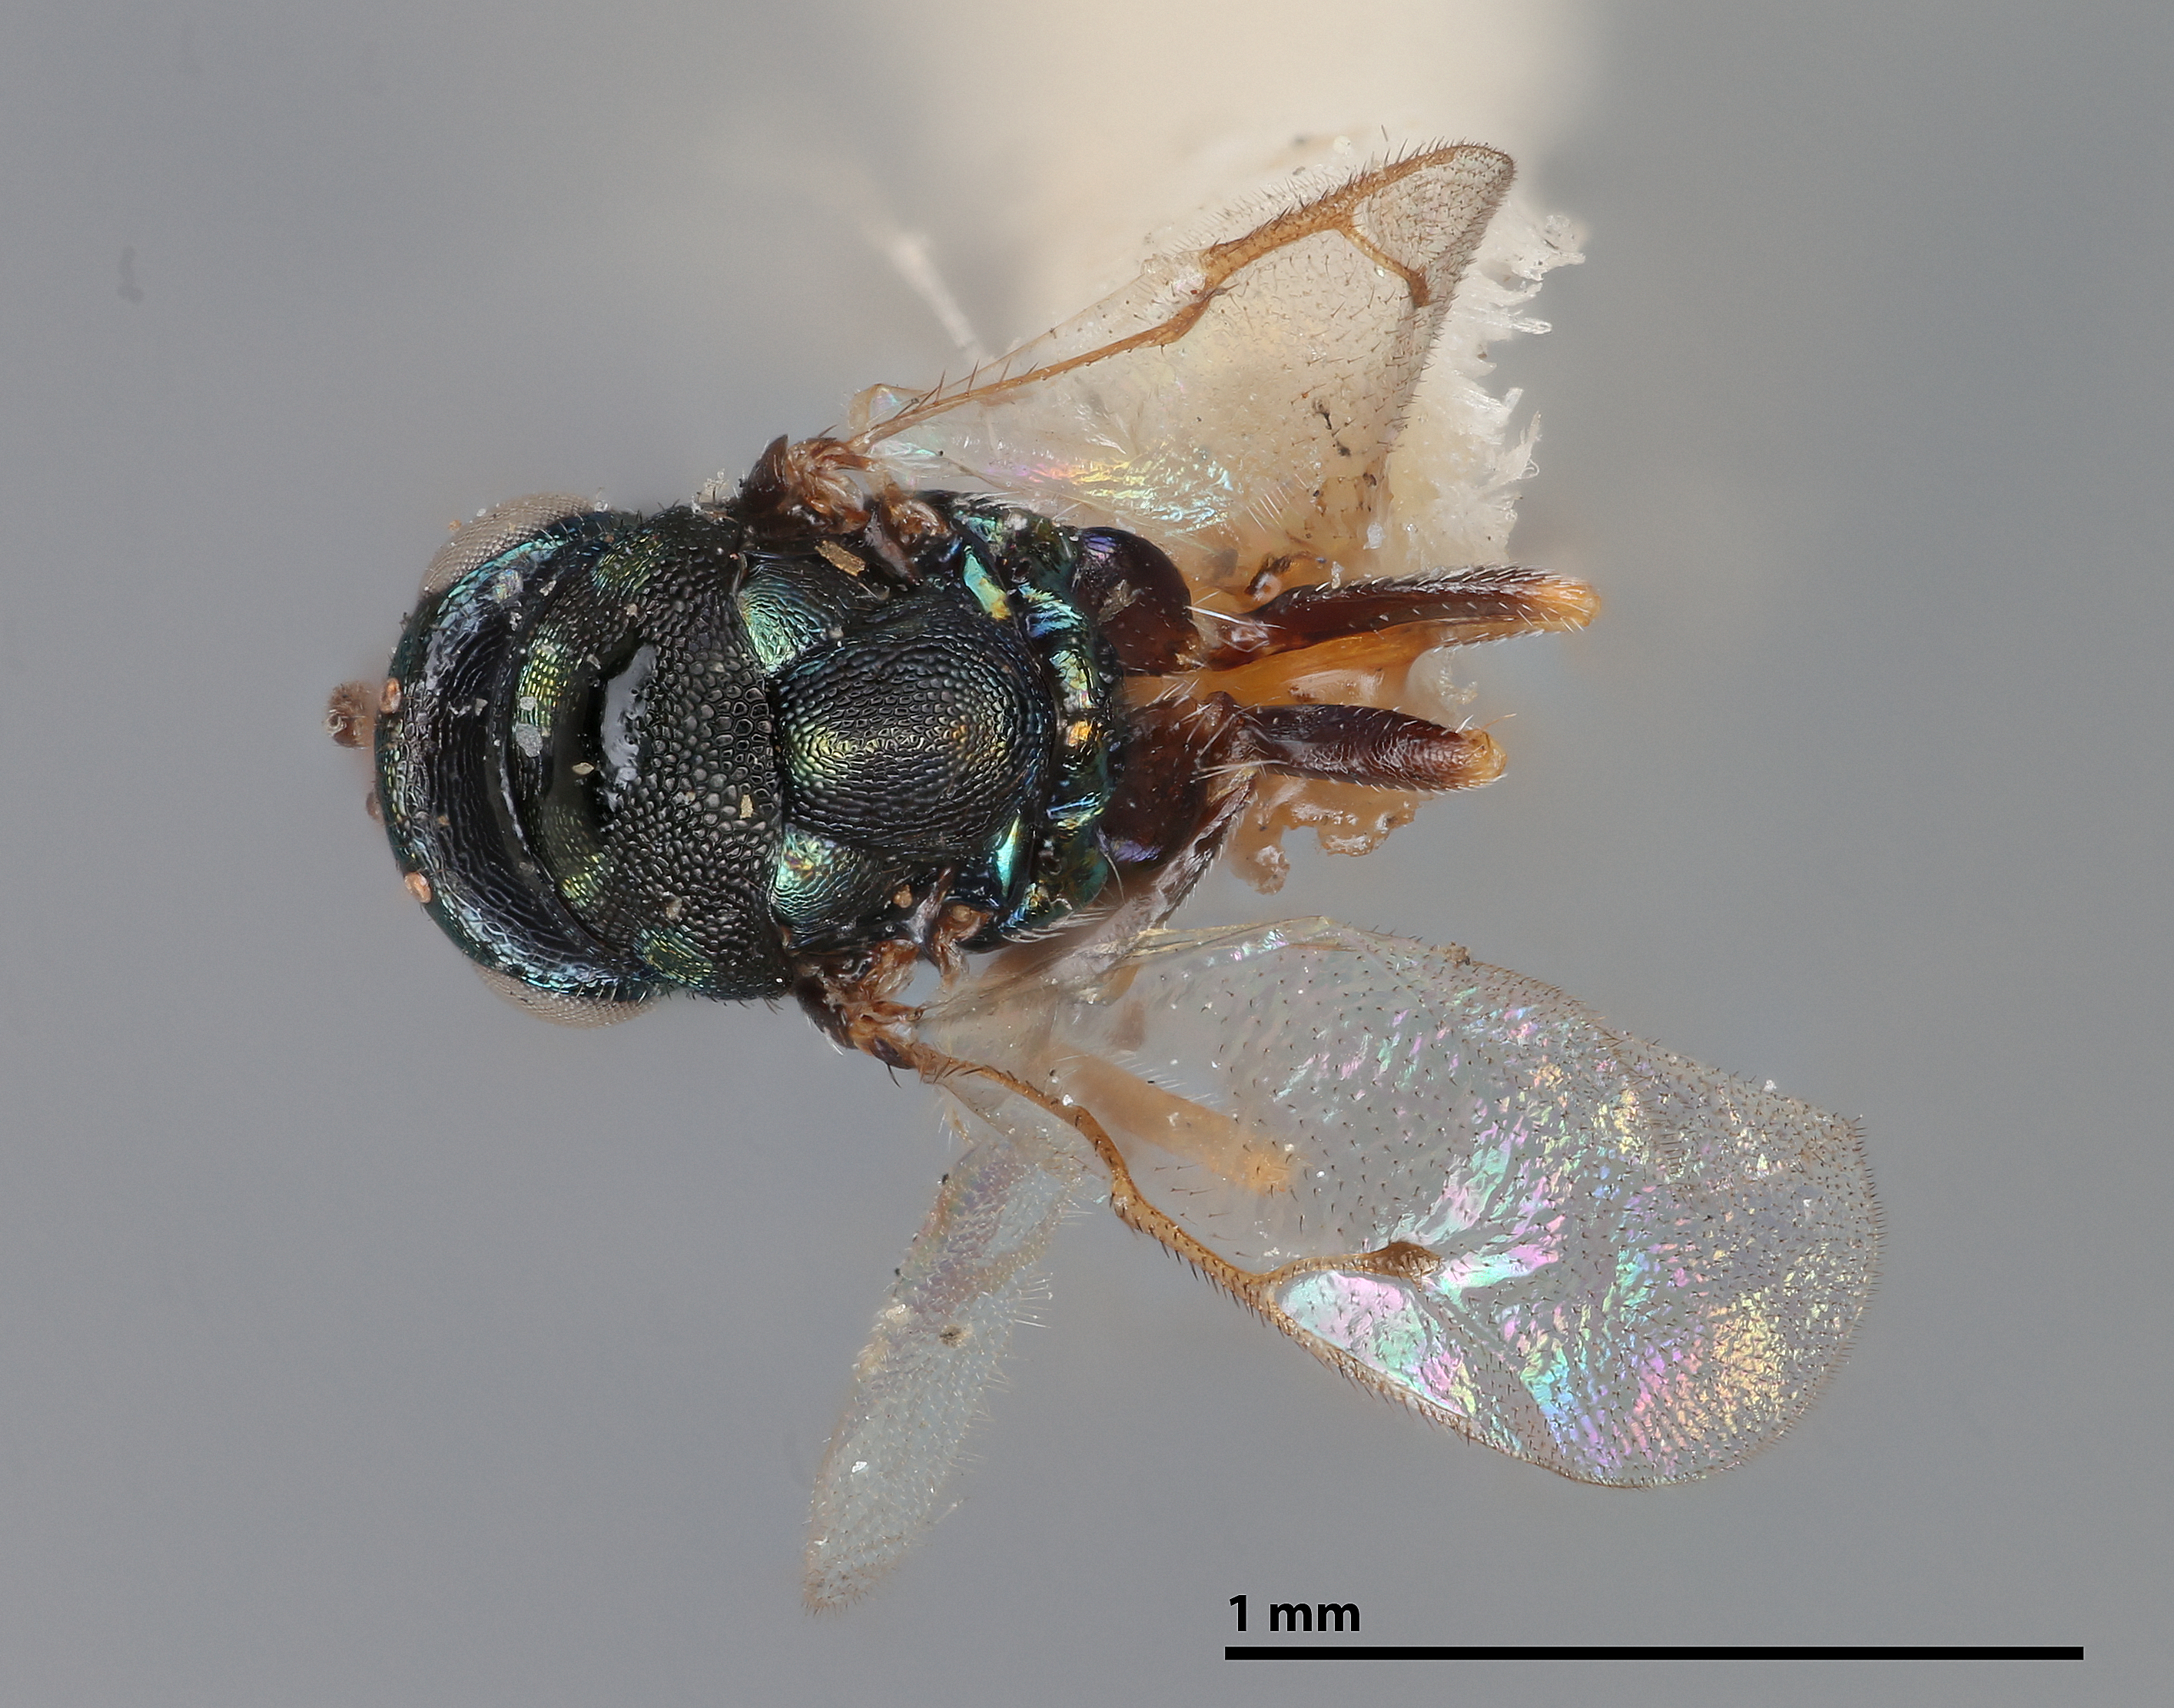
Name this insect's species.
Trimeromicrus maculatus
